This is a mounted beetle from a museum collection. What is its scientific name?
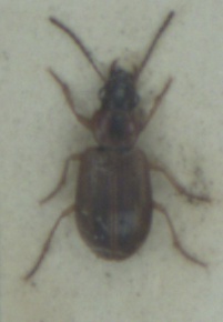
Dicheirotrichus placidus
